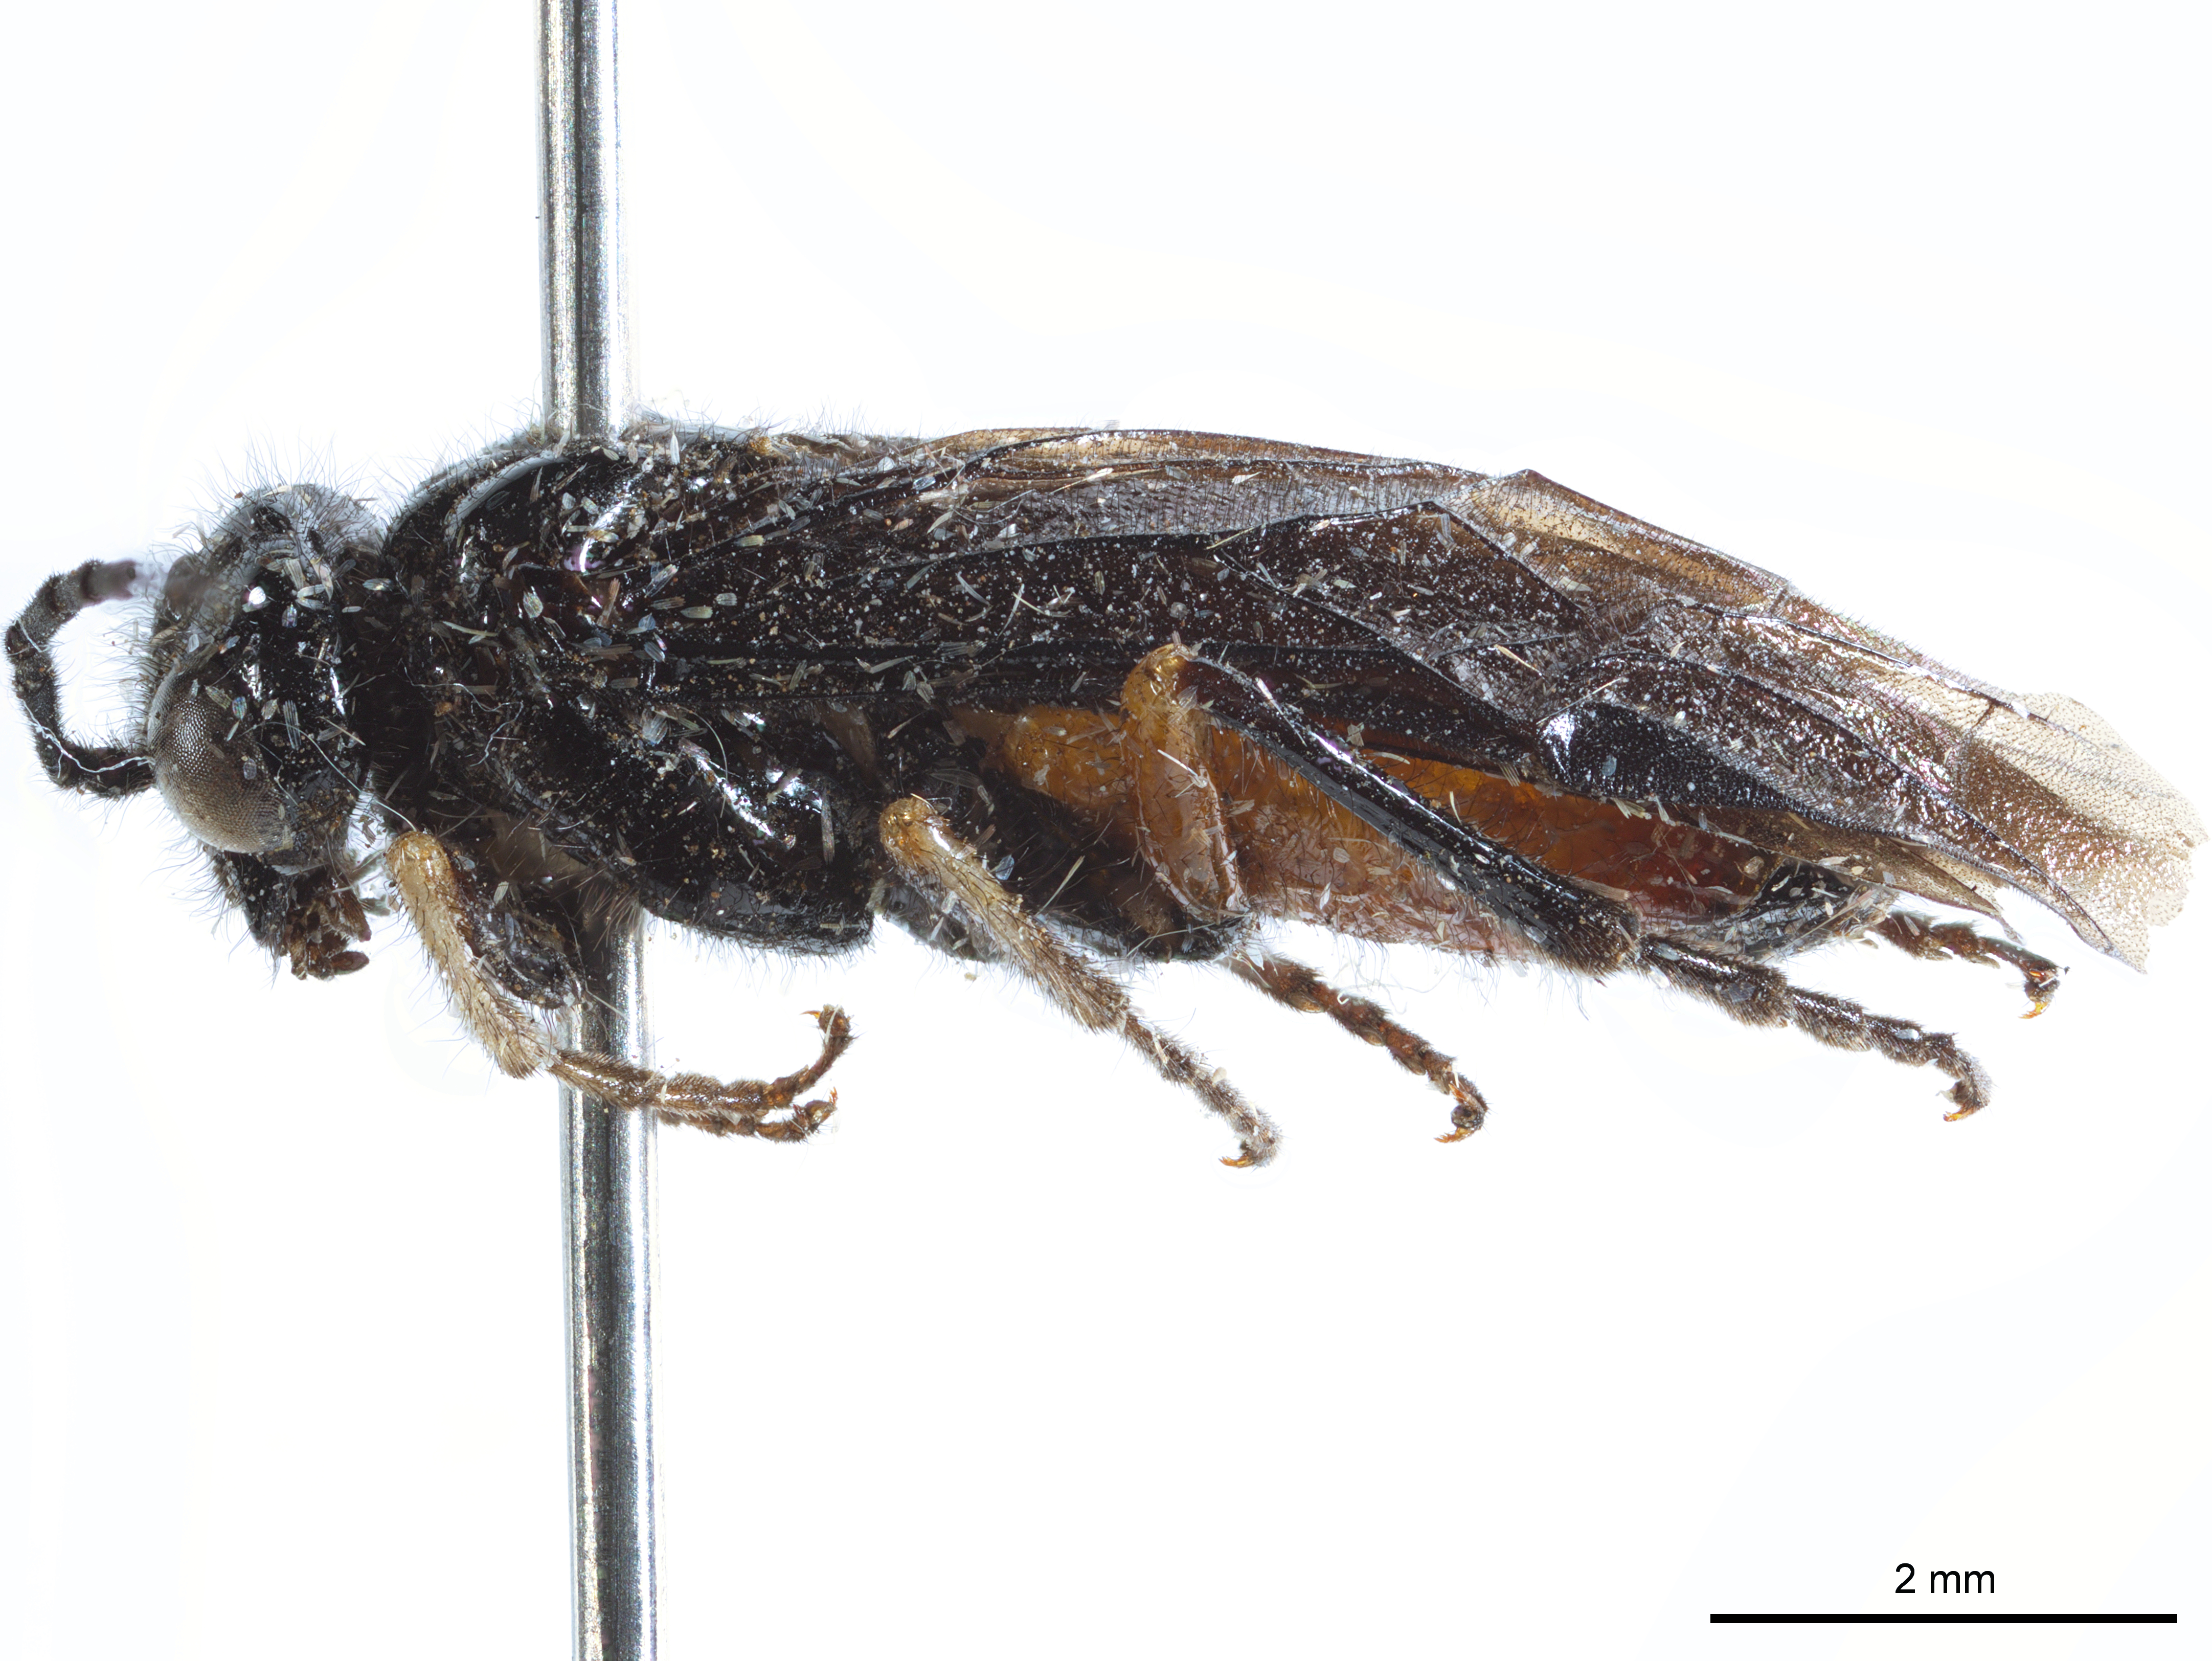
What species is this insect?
Trichotaxonus coquimbensis
